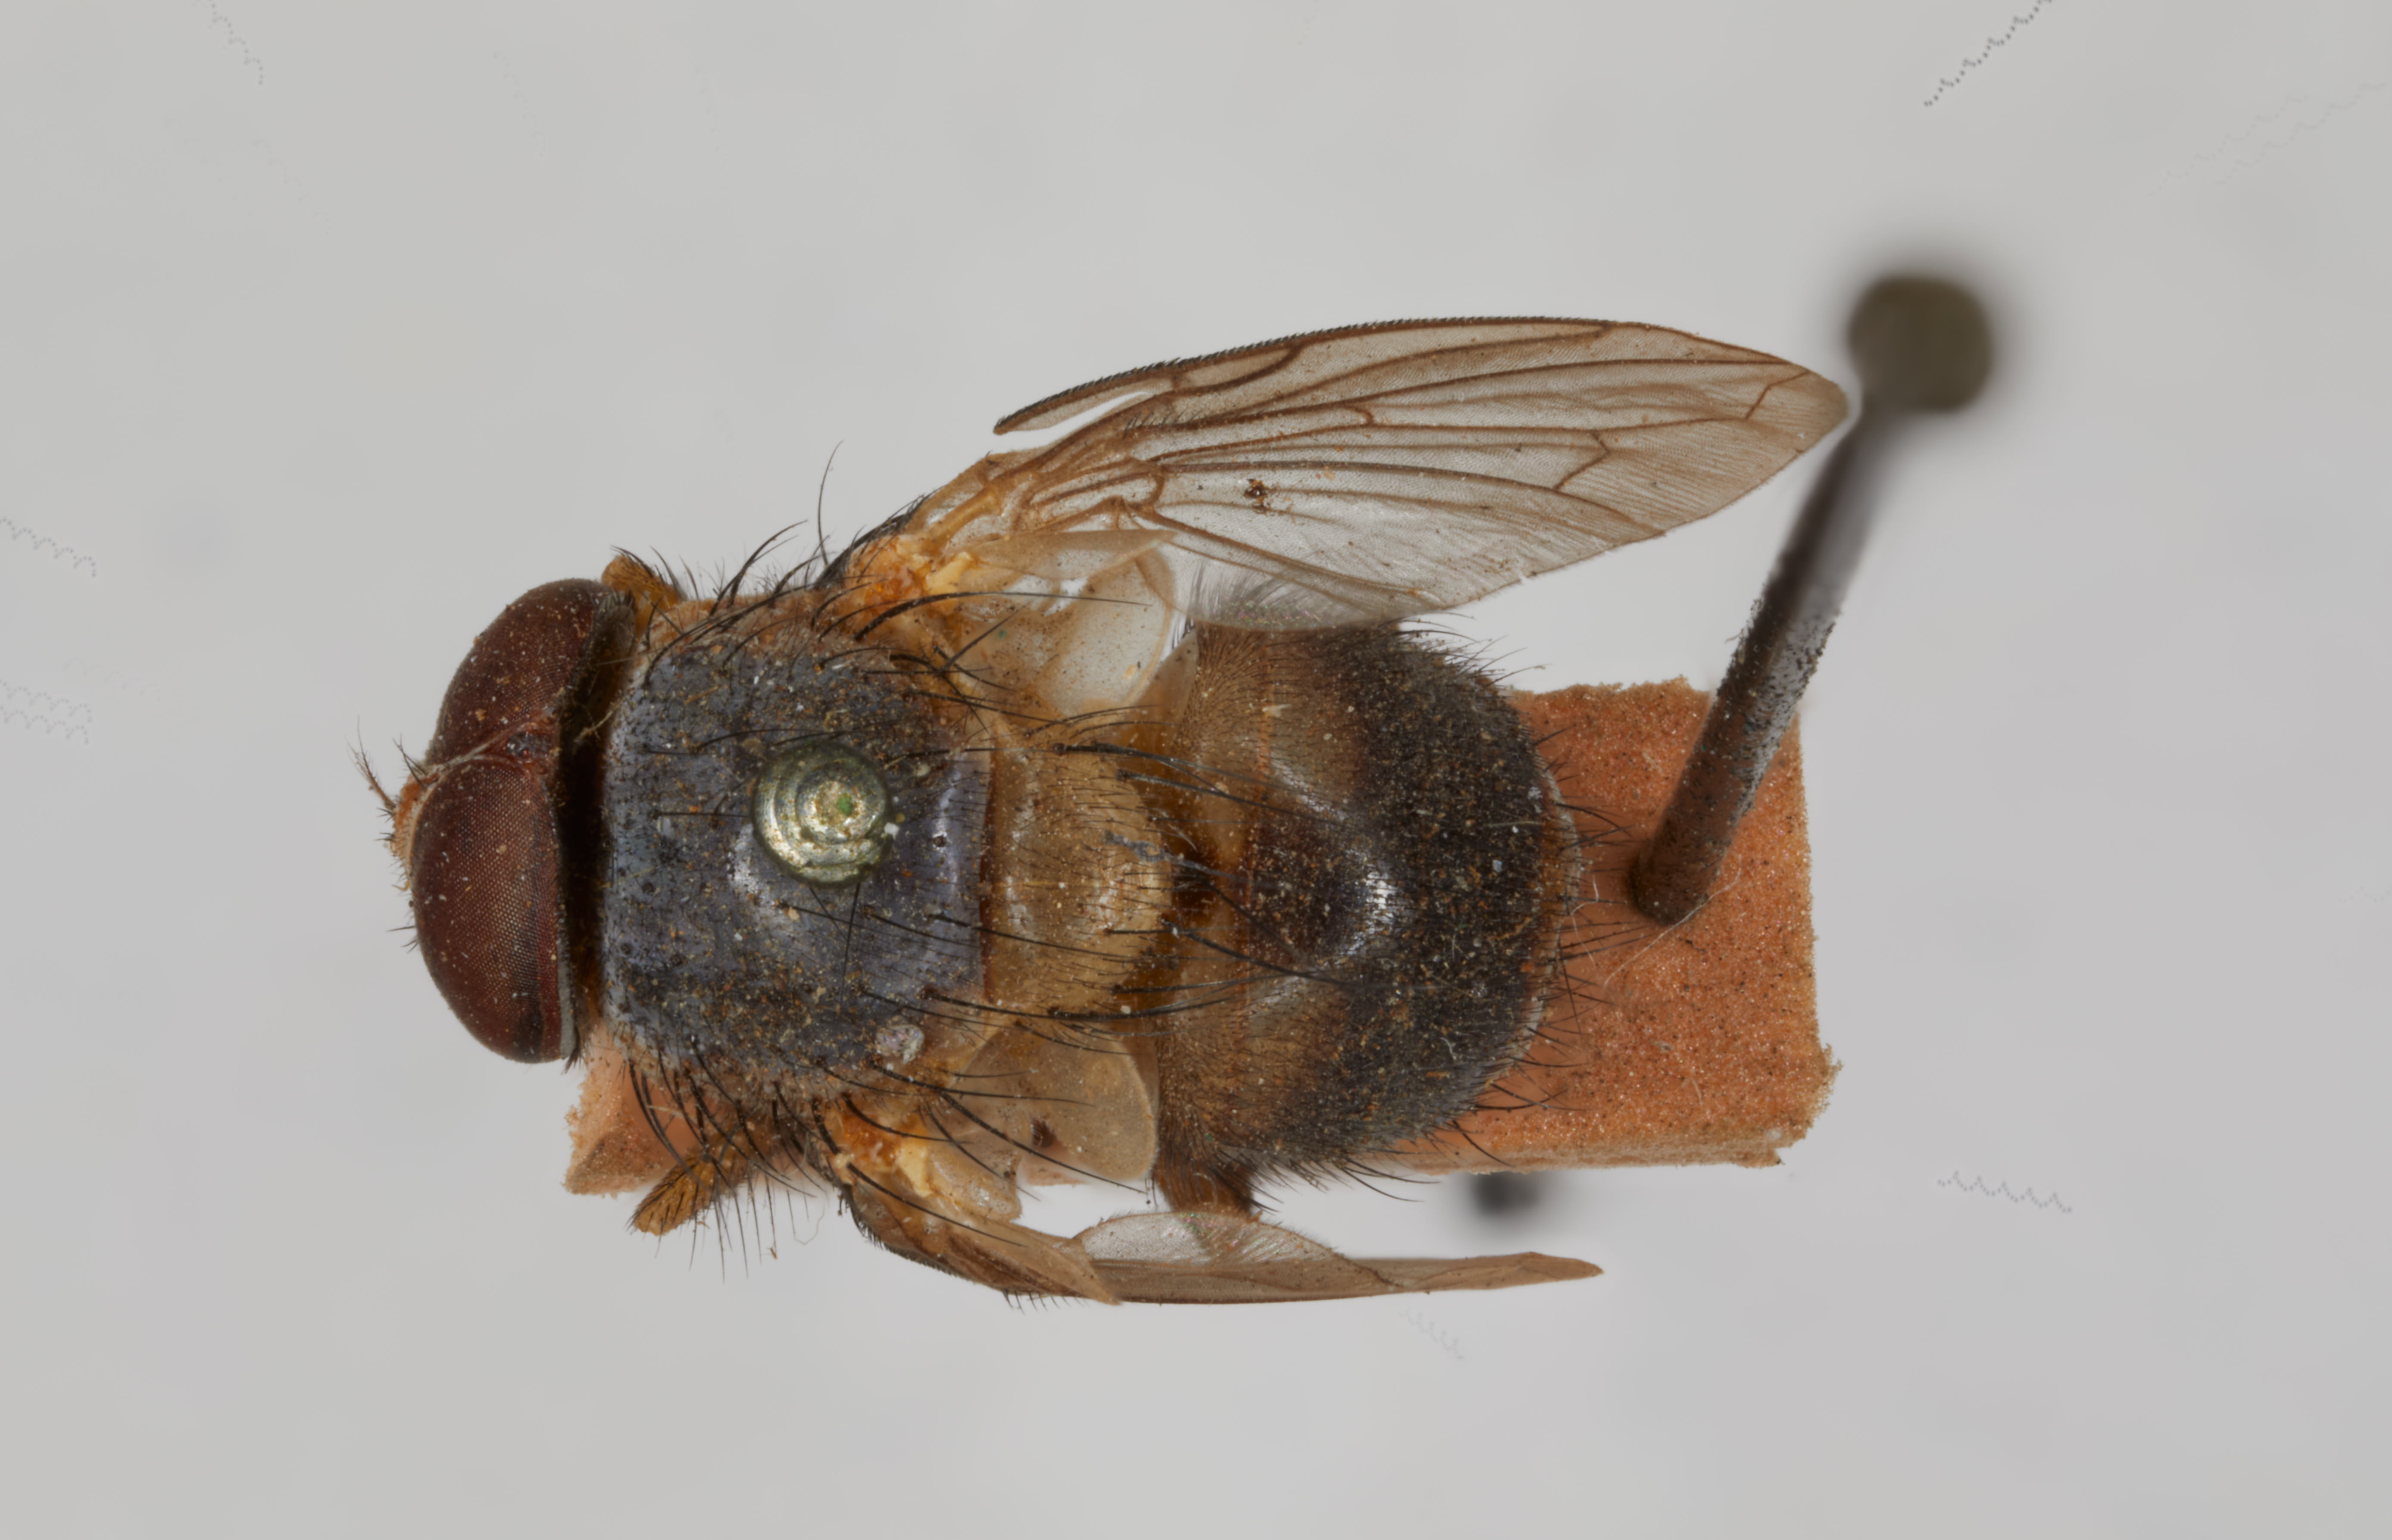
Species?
Tricyclea analis
